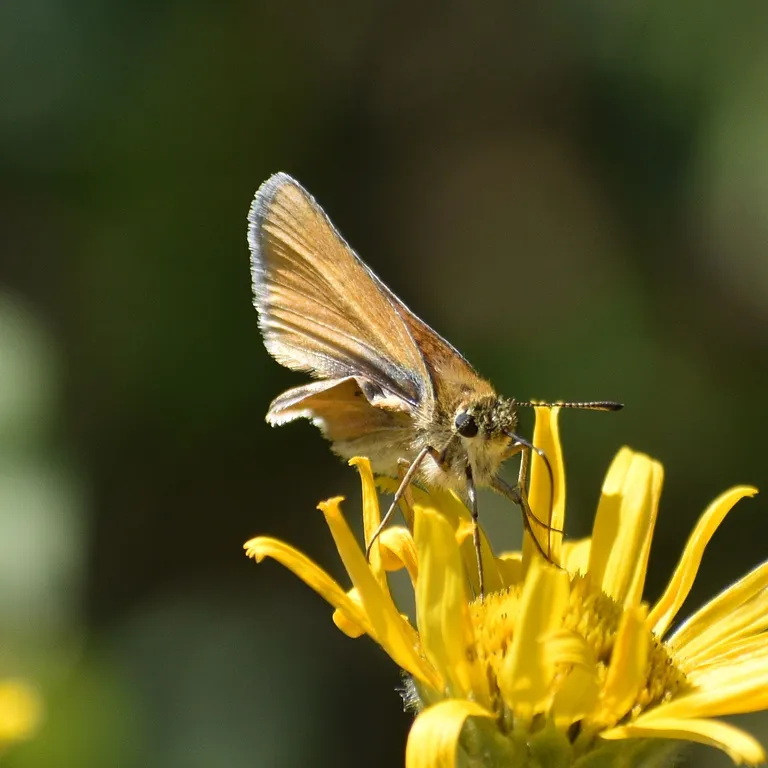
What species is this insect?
Thymelicus lineola
